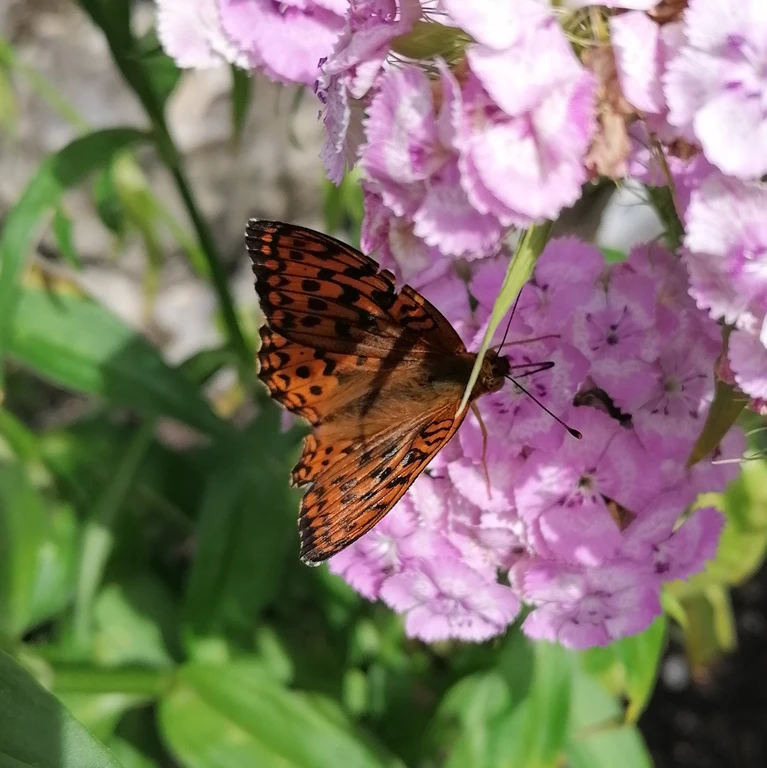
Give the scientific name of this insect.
Fabriciana adippe
